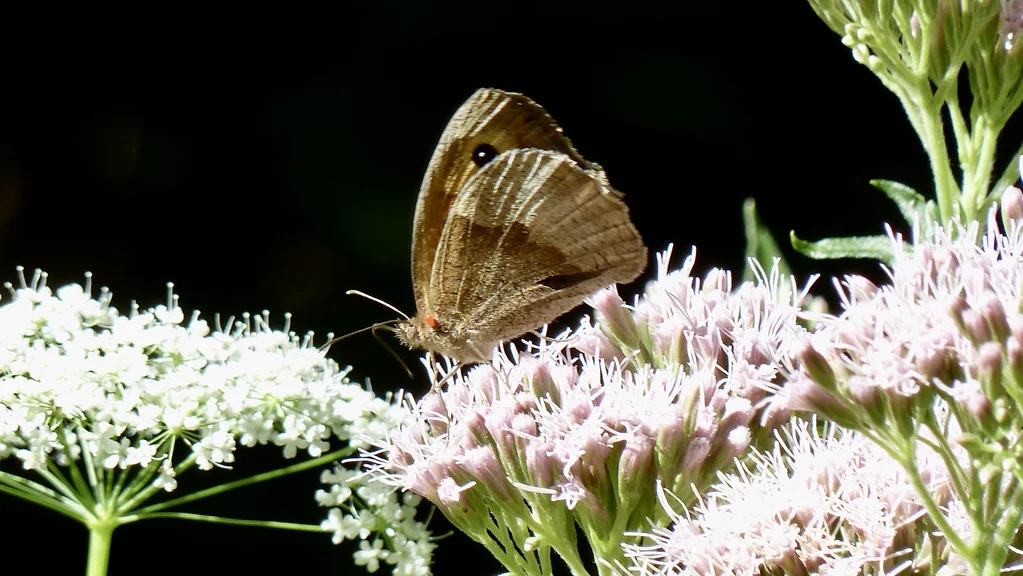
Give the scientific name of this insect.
Maniola jurtina
